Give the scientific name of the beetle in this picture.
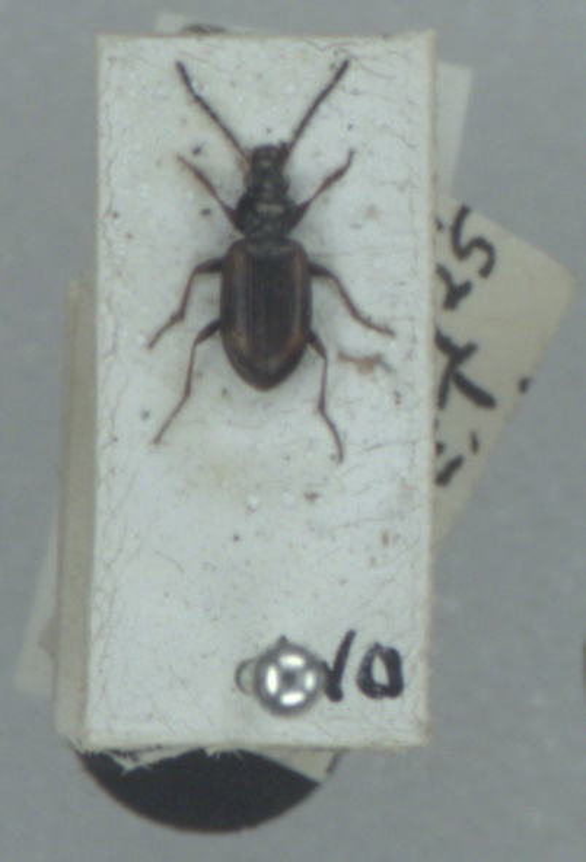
Bembidion bruxellense
